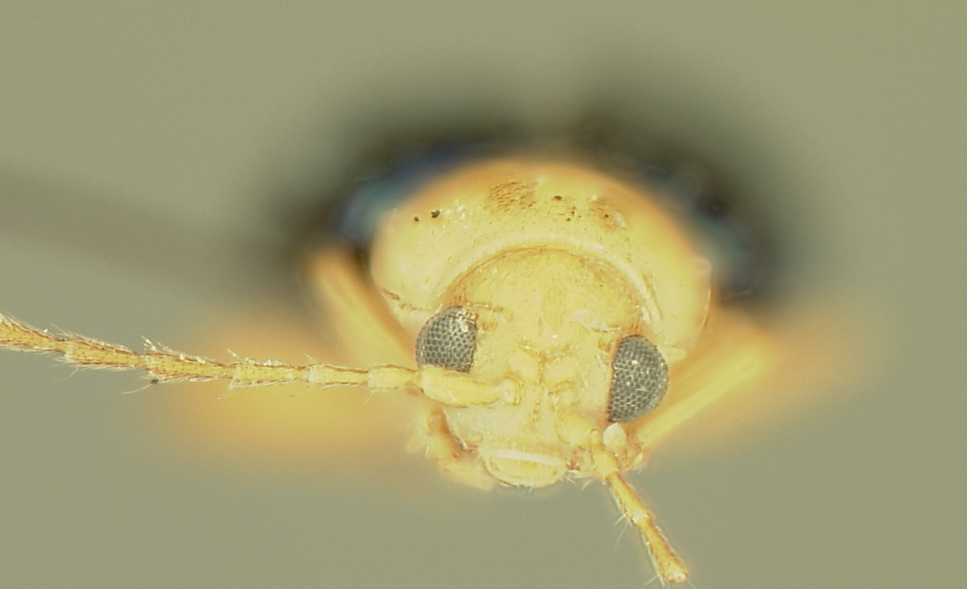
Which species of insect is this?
Homoschema jamaicense
